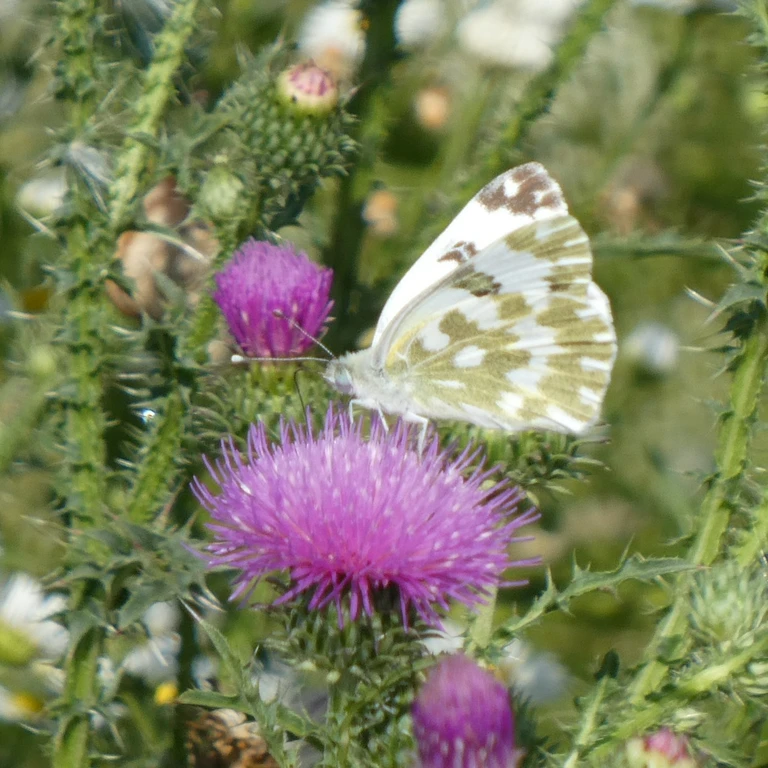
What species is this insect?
Pontia edusa
